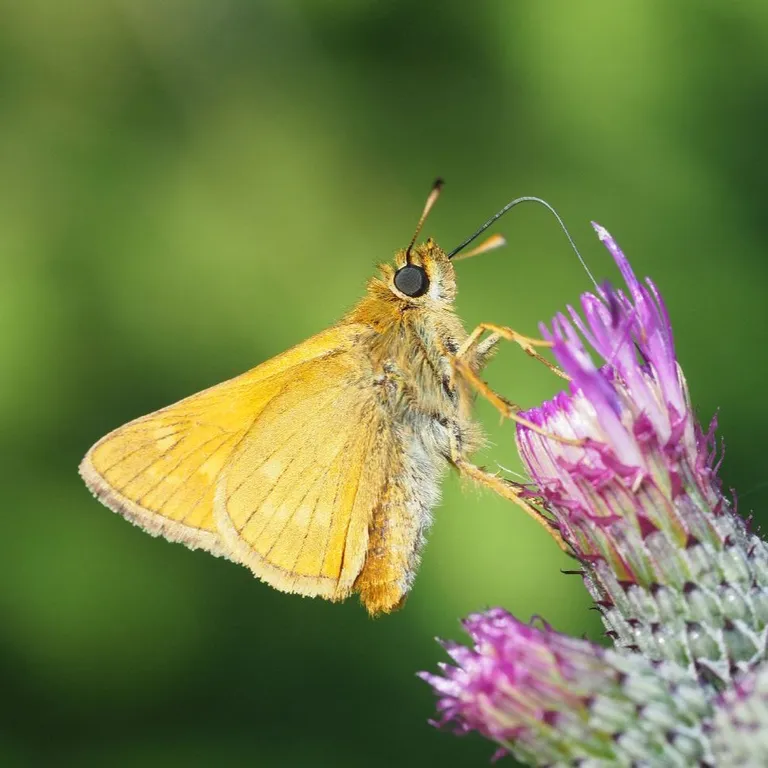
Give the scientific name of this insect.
Ochlodes sylvanus (also Ochlodes venata)
